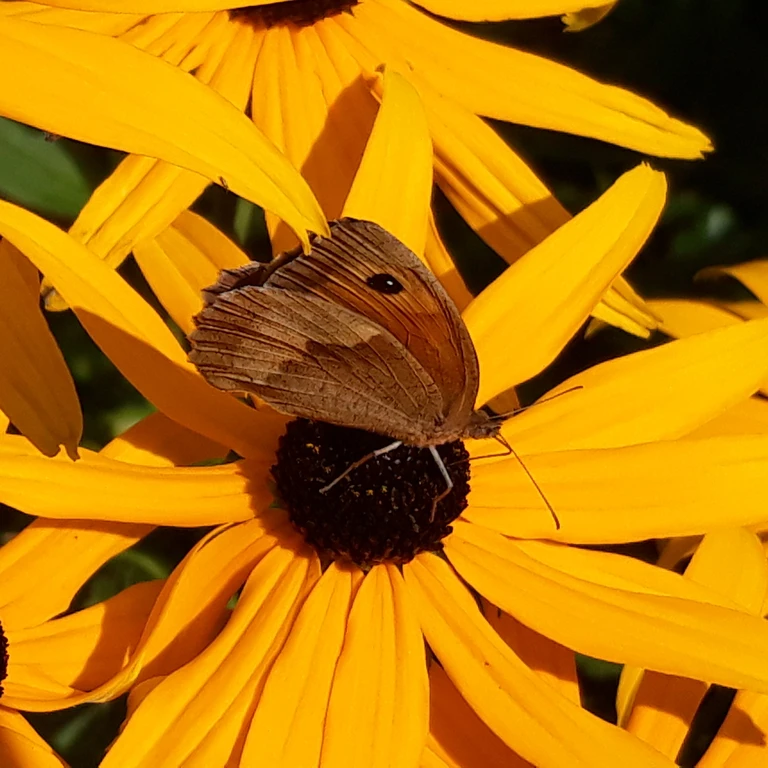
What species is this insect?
Maniola jurtina
